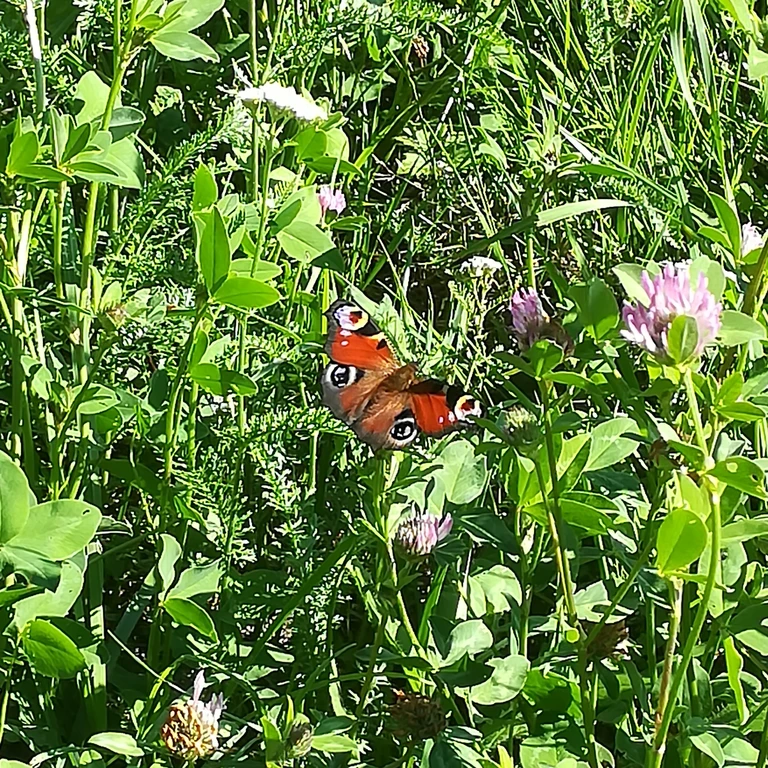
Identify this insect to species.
Aglais io
